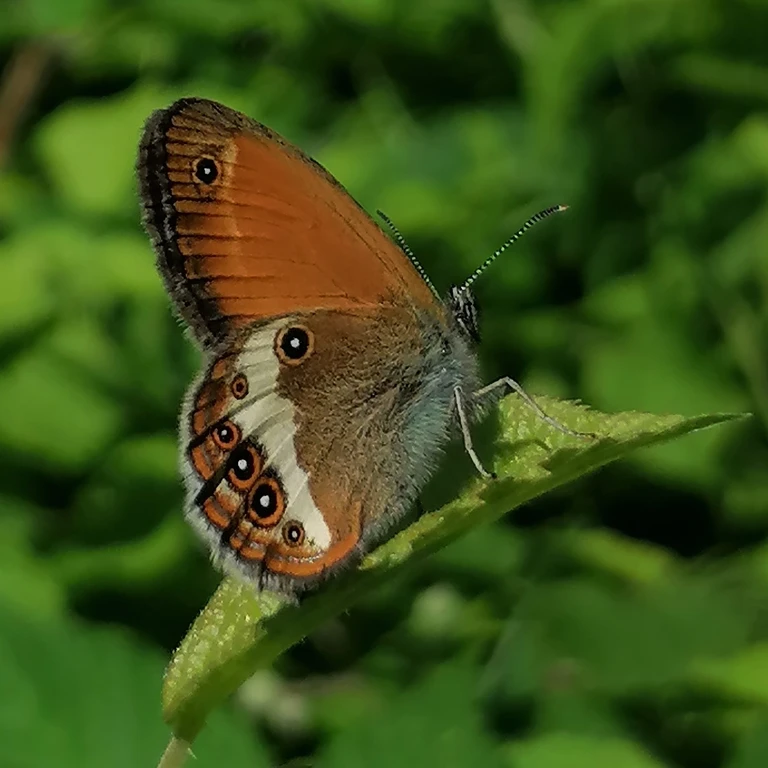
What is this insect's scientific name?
Coenonympha arcania
